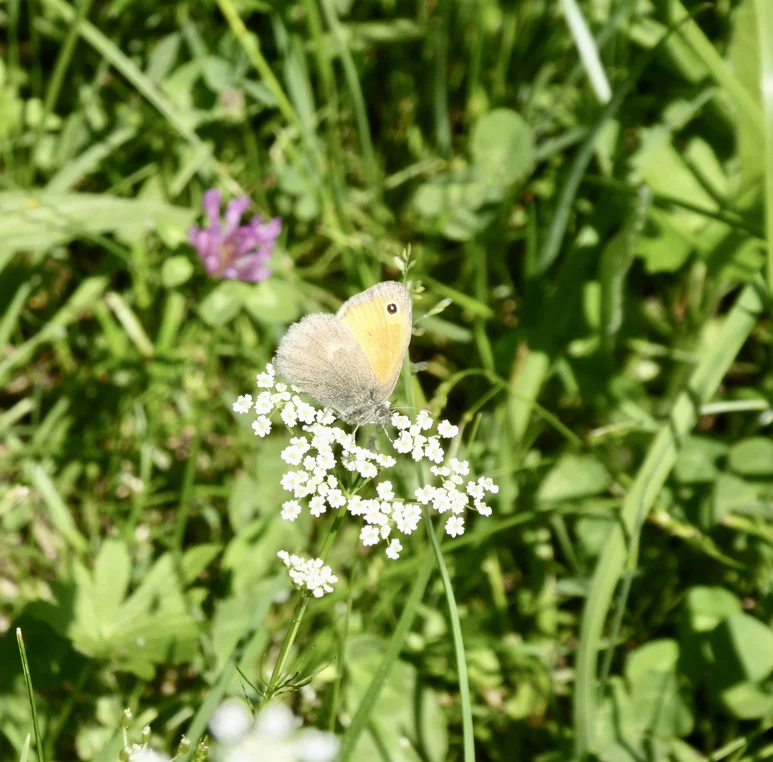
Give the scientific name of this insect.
Coenonympha pamphilus
